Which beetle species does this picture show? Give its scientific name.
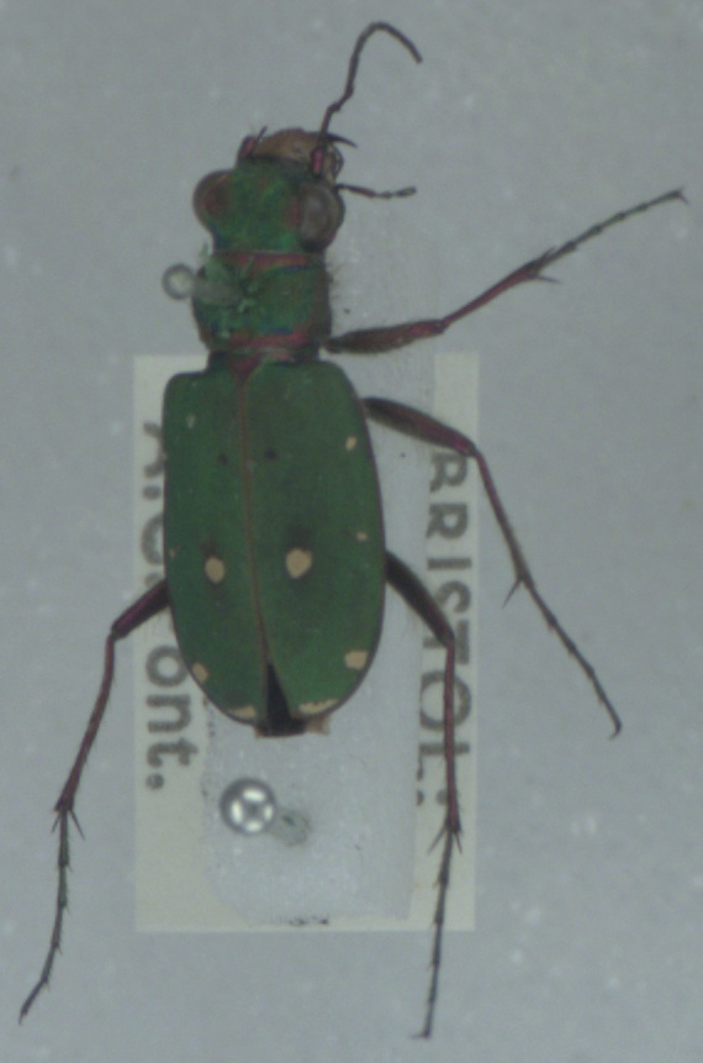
Cicindela campestris
